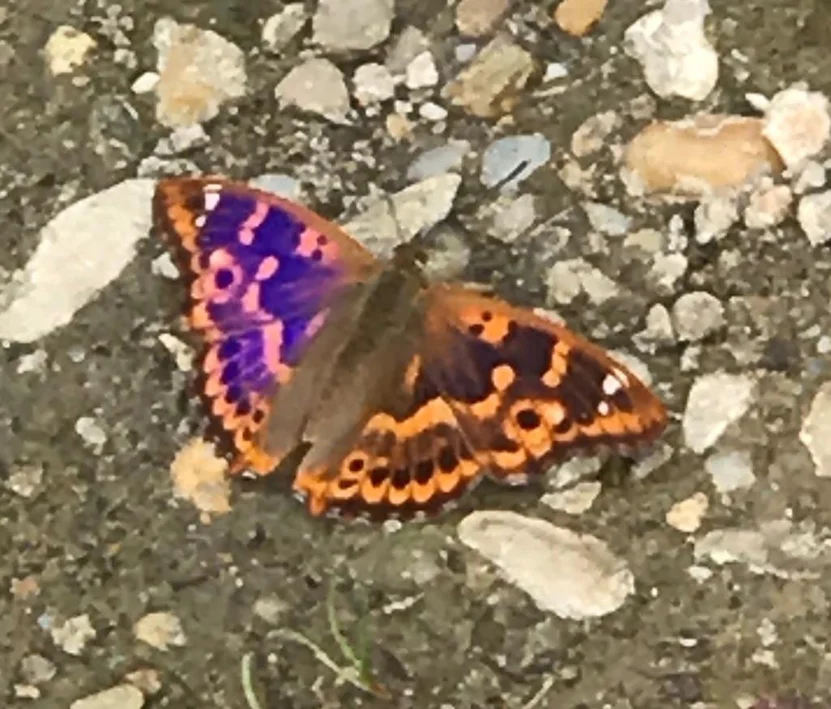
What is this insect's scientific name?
Apatura ilia
